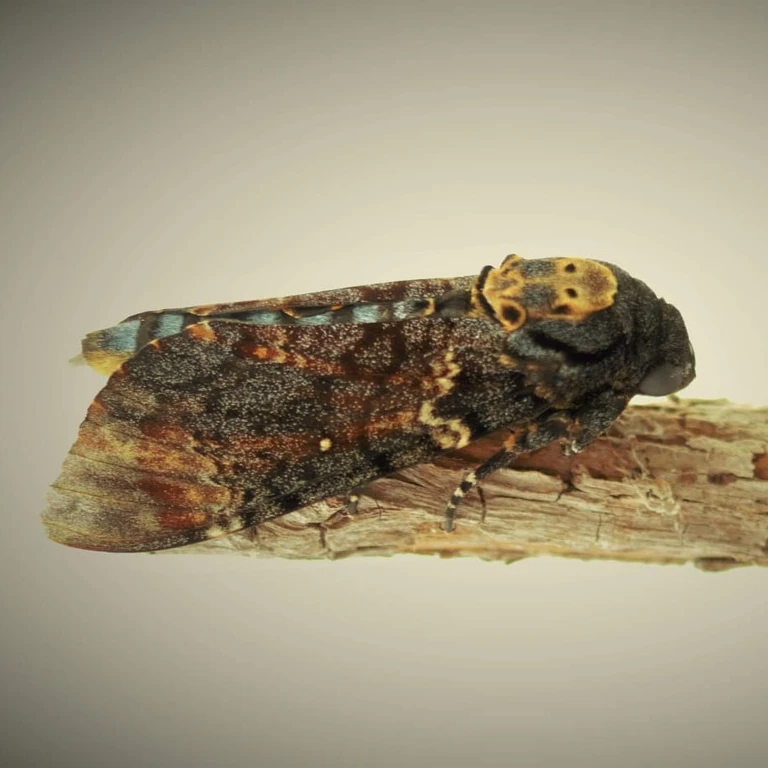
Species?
Acherontia atropos
